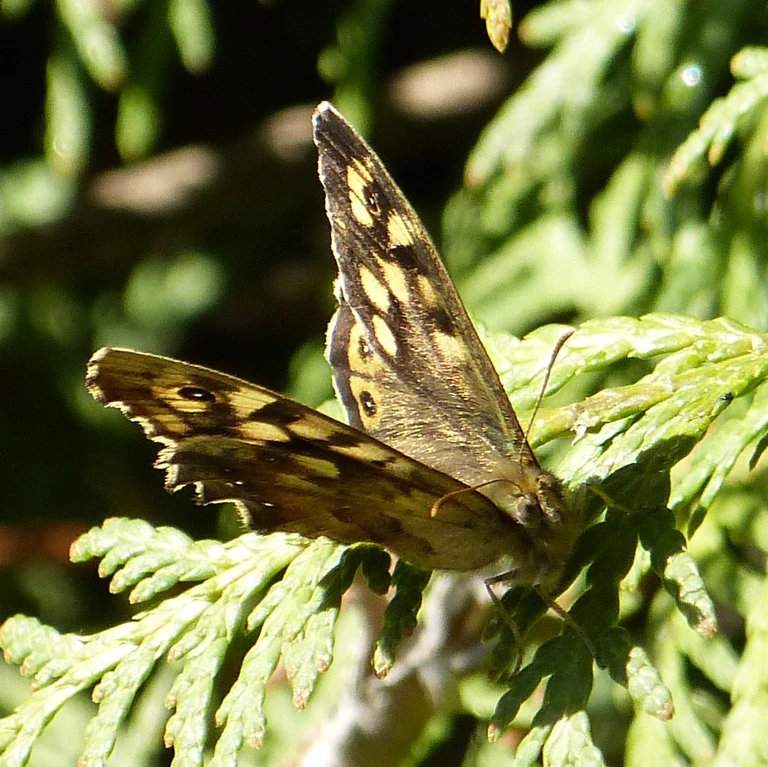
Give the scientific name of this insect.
Pararge aegeria
